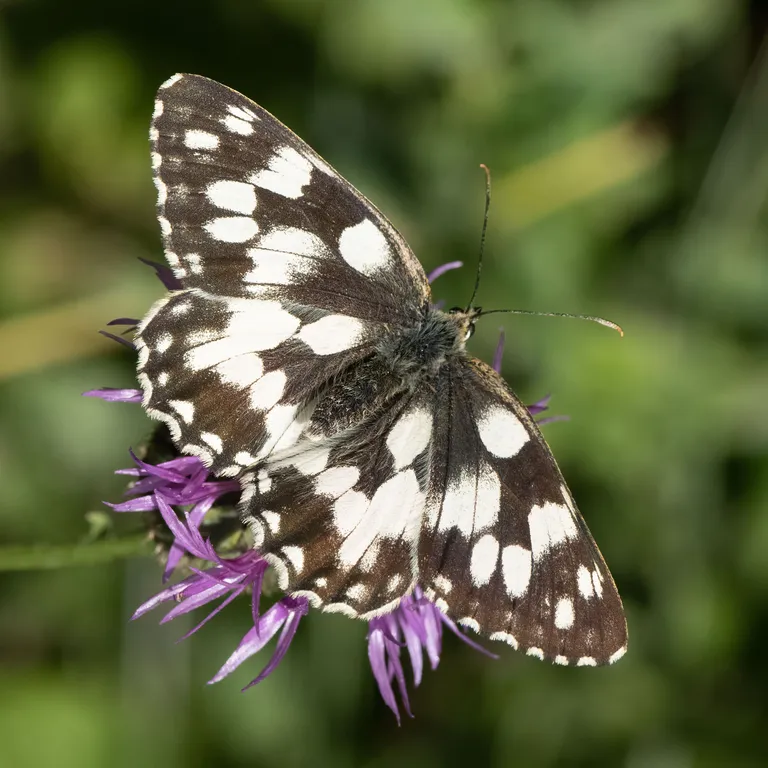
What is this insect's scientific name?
Melanargia galathea
